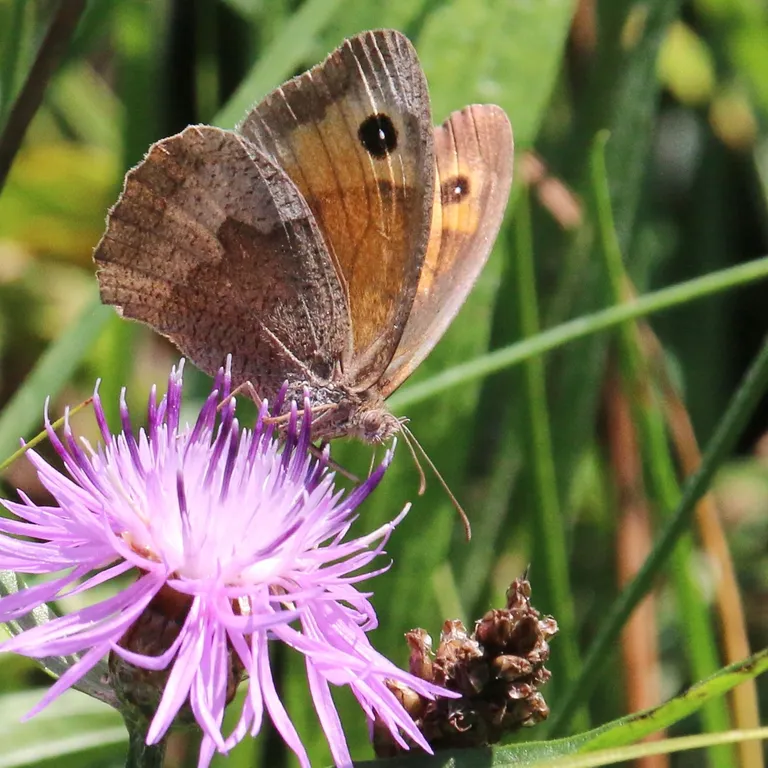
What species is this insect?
Maniola jurtina
